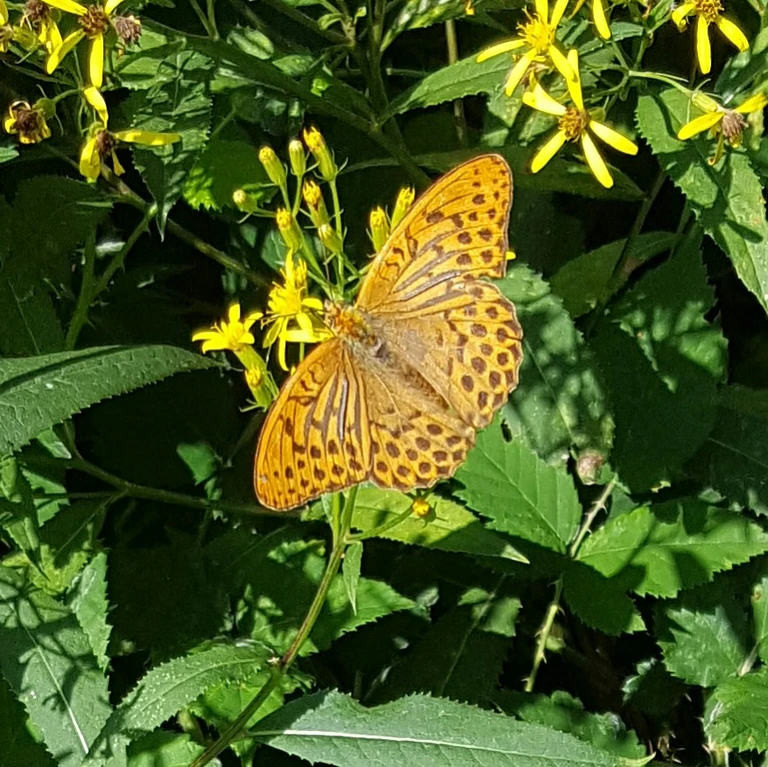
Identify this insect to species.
Argynnis paphia
